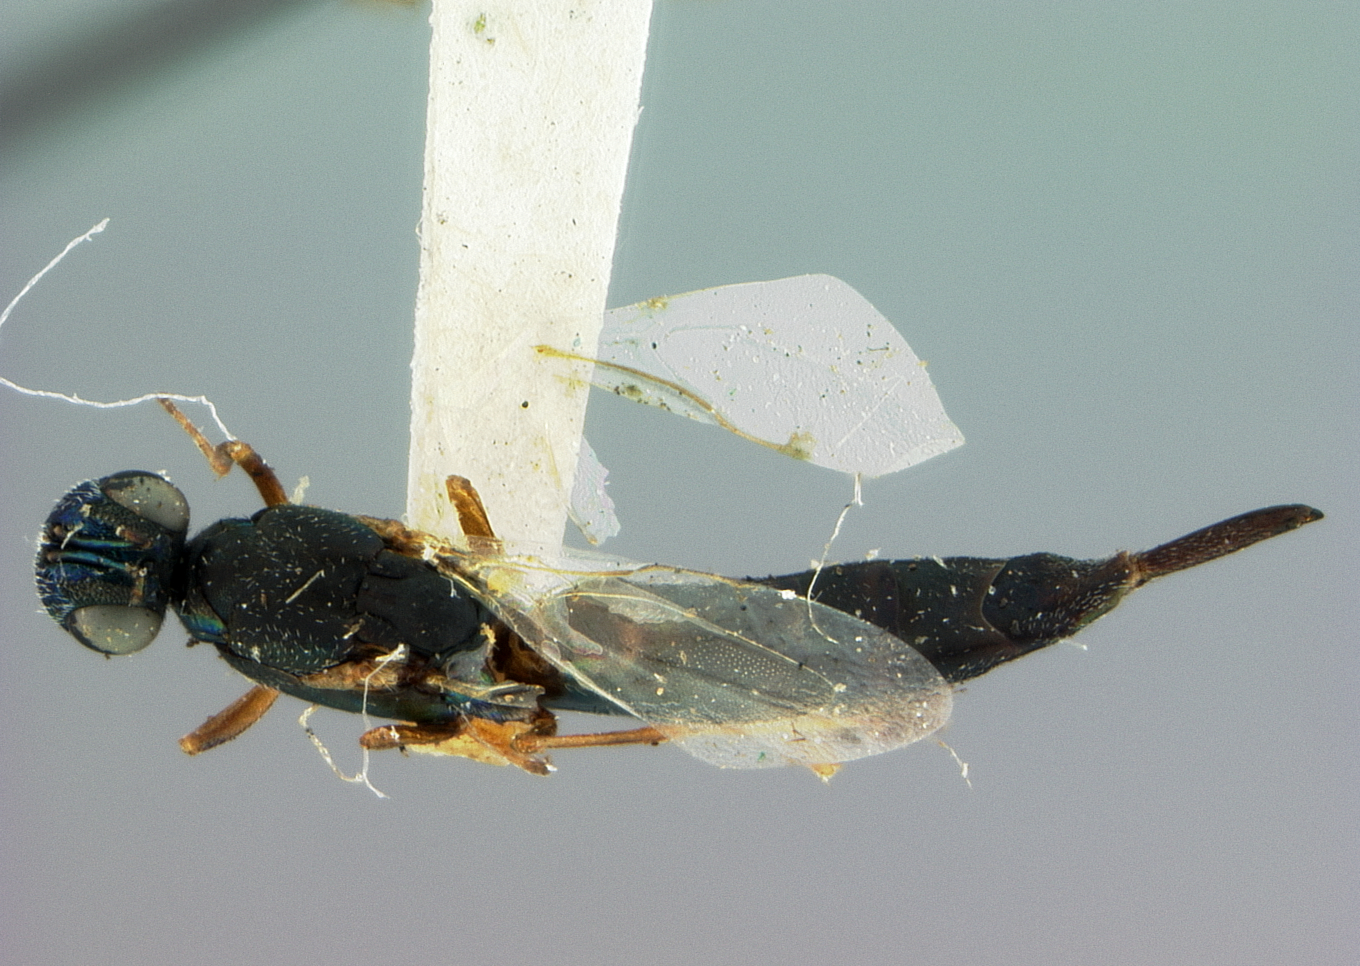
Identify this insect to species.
Ratzburgia amphicerovora
